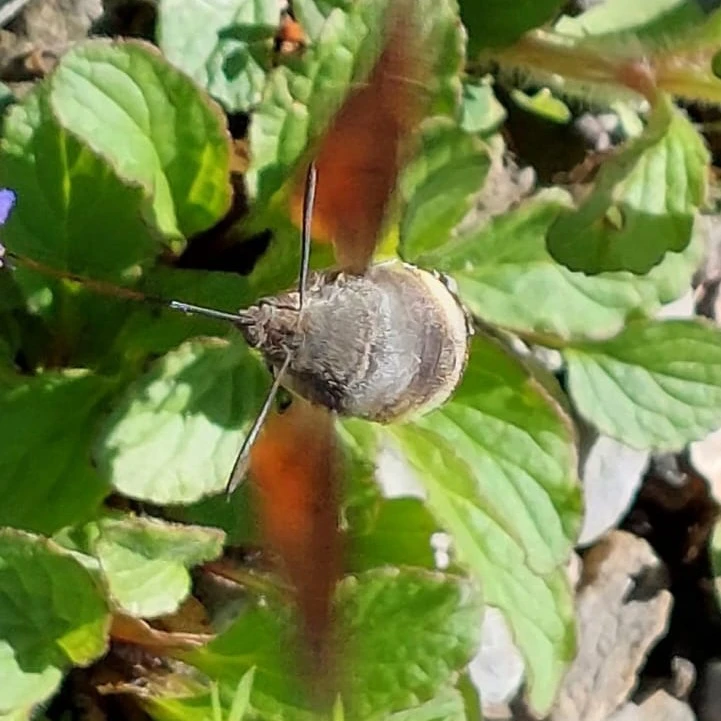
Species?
Macroglossum stellatarum
